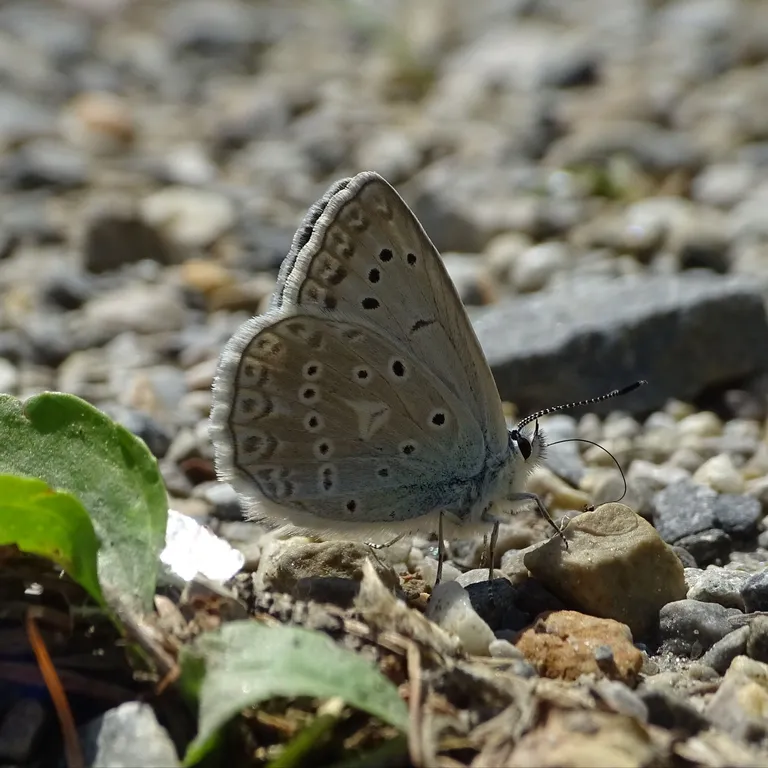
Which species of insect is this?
Polyommatus daphnis
